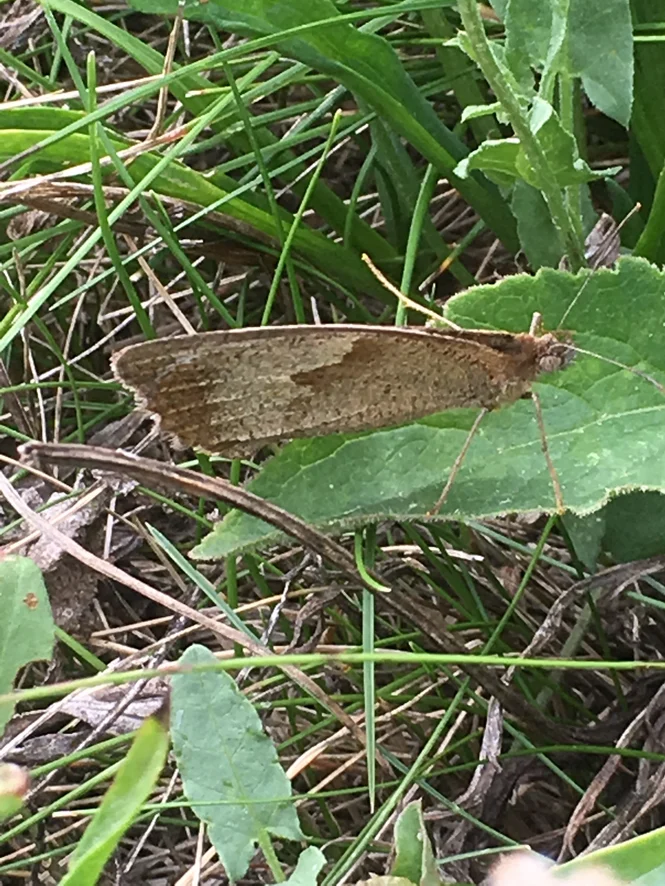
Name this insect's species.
Maniola jurtina
